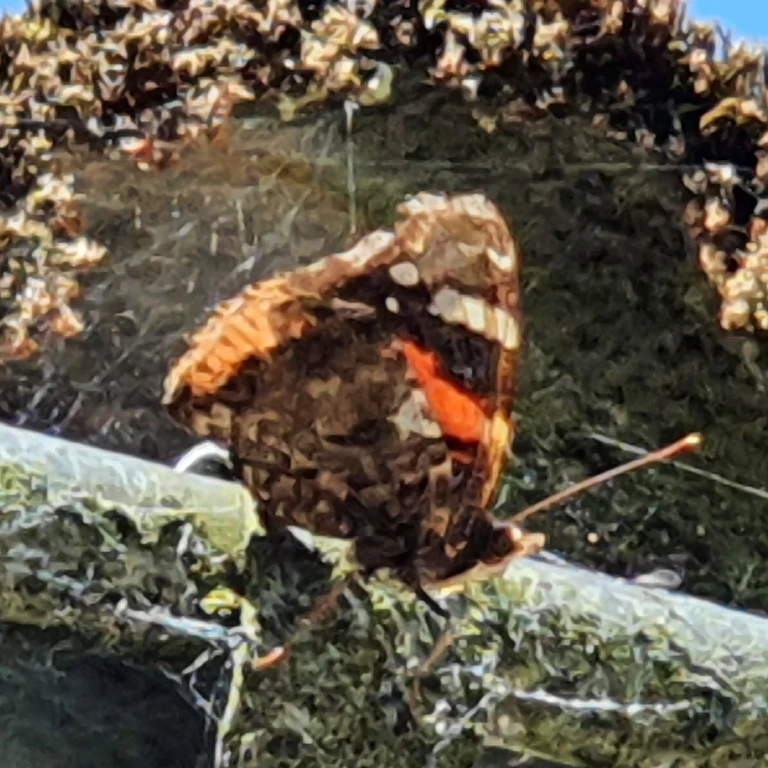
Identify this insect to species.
Vanessa atalanta
